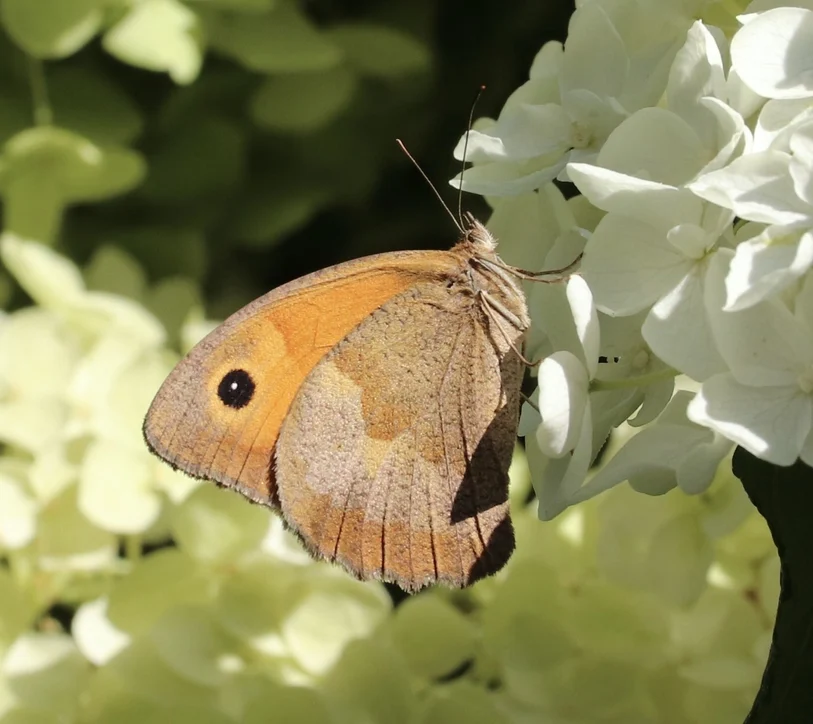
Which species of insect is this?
Maniola jurtina
